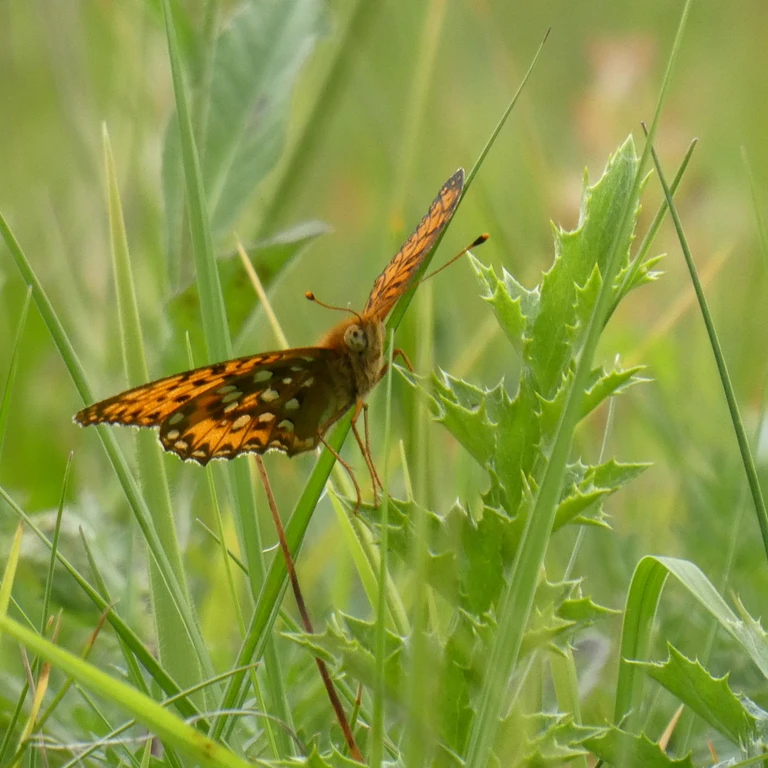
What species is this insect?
Speyeria aglaja
